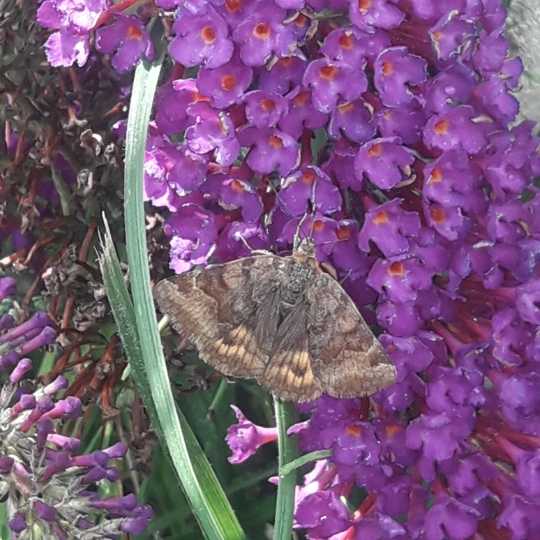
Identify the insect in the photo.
Euclidia glyphica
